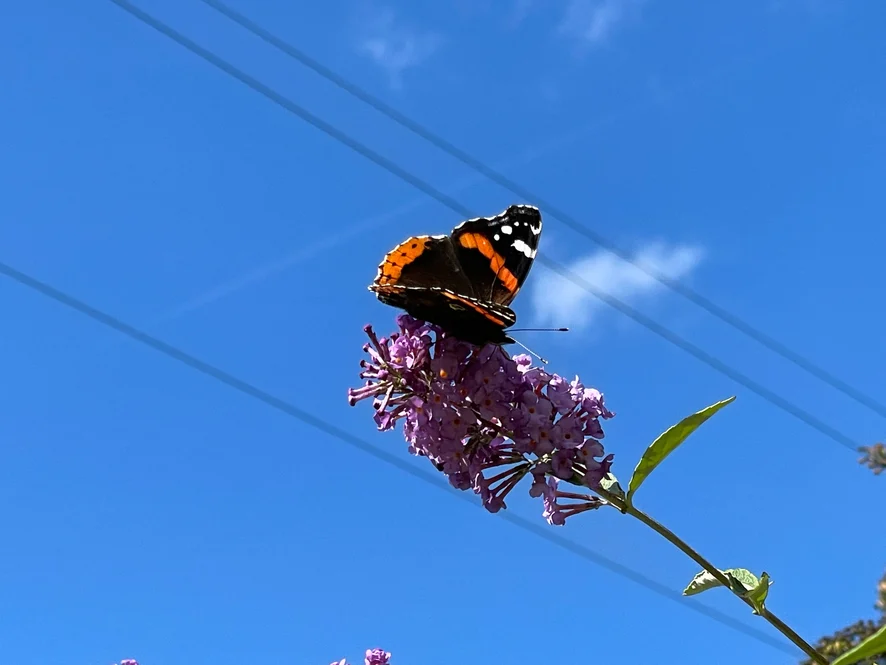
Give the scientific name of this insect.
Vanessa atalanta
